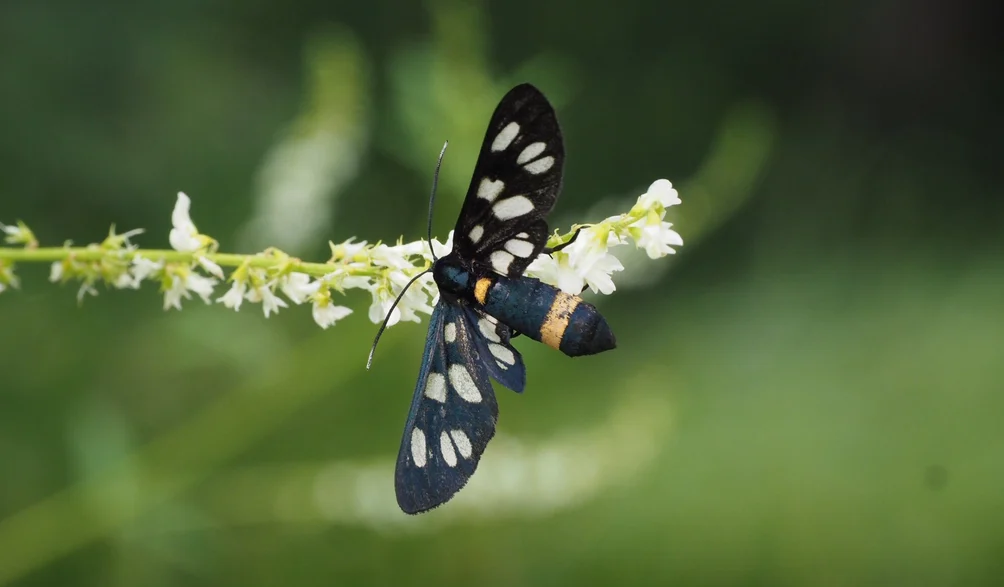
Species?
Amata phegea
